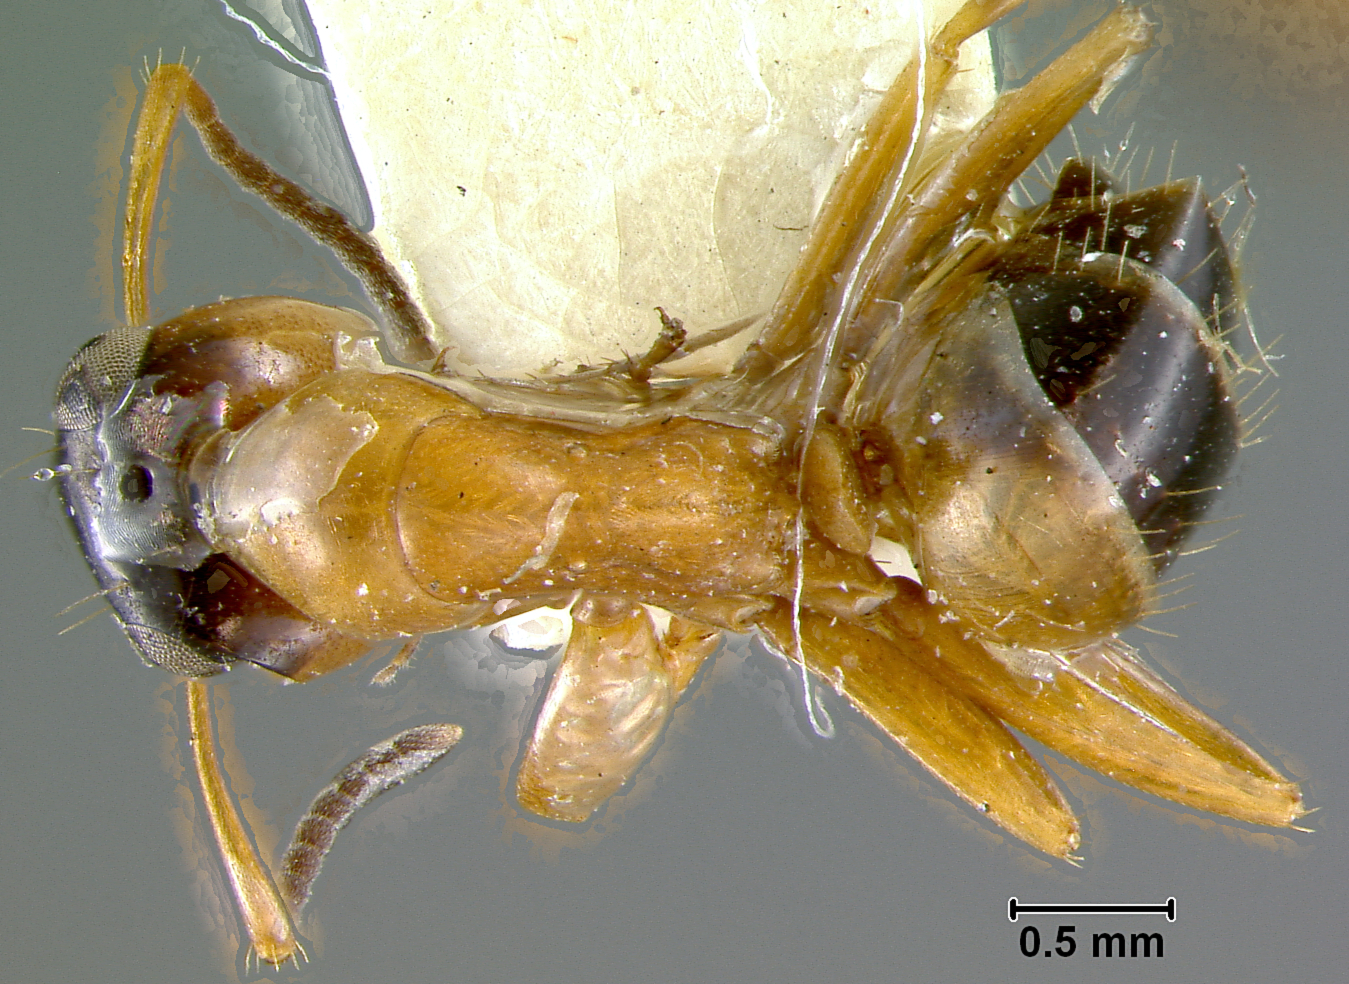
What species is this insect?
Opisthopsis diadematus
